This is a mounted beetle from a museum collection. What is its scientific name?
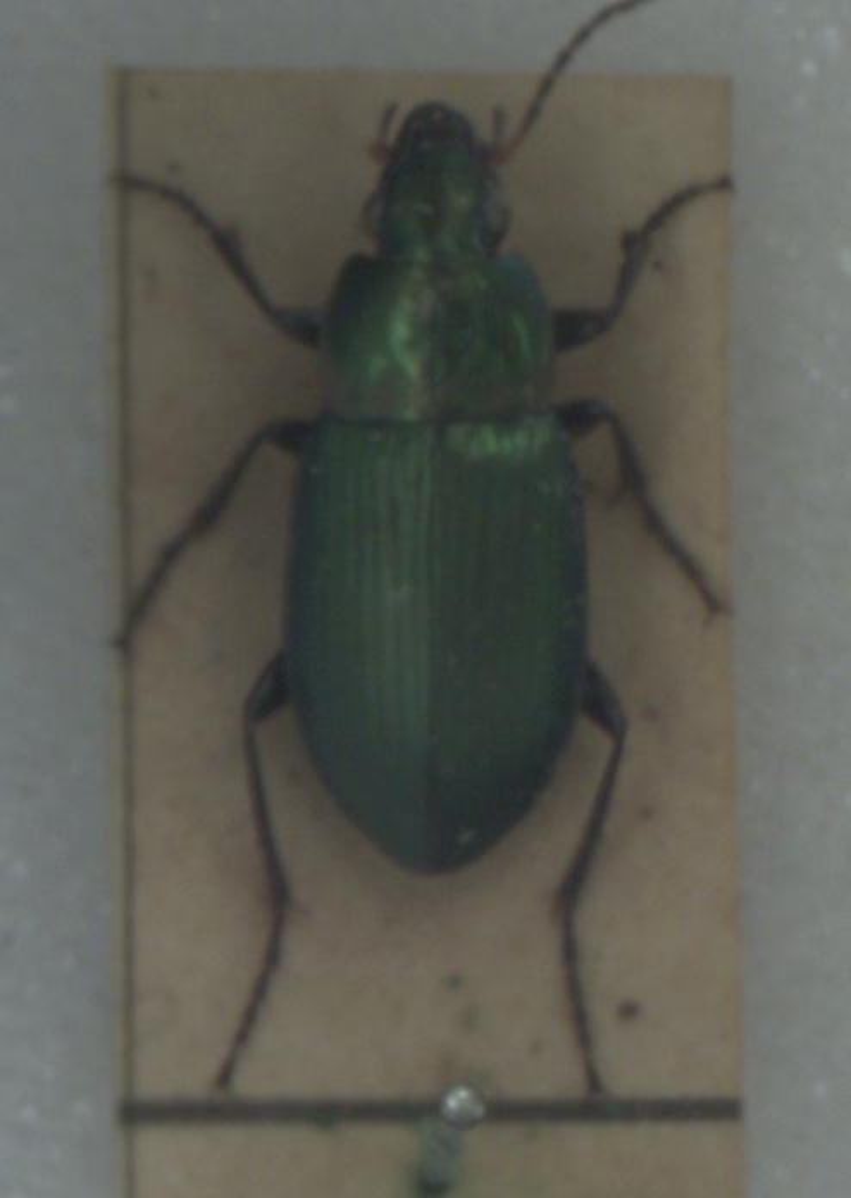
Poecilus cupreus
